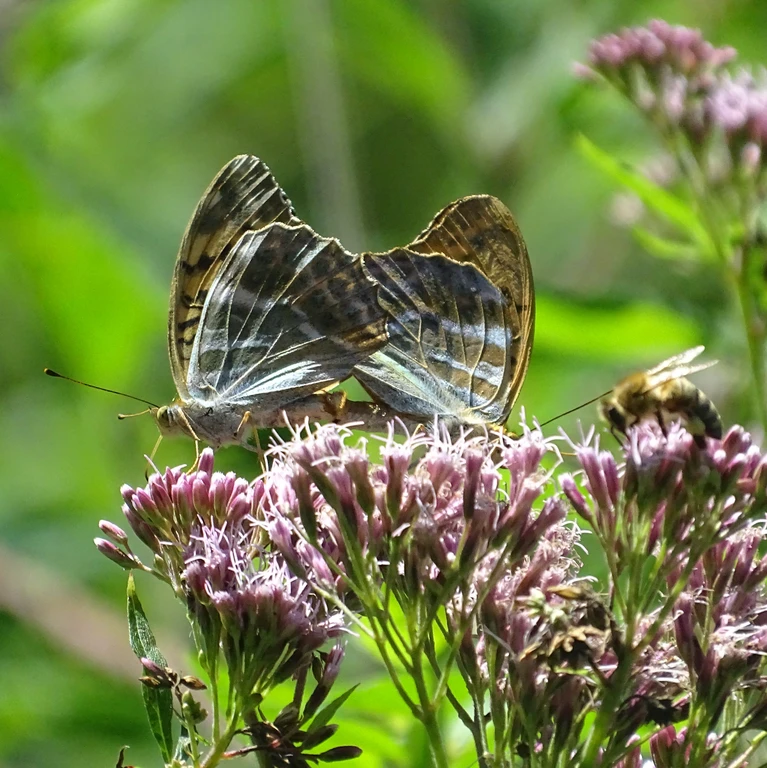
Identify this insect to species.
Argynnis paphia
